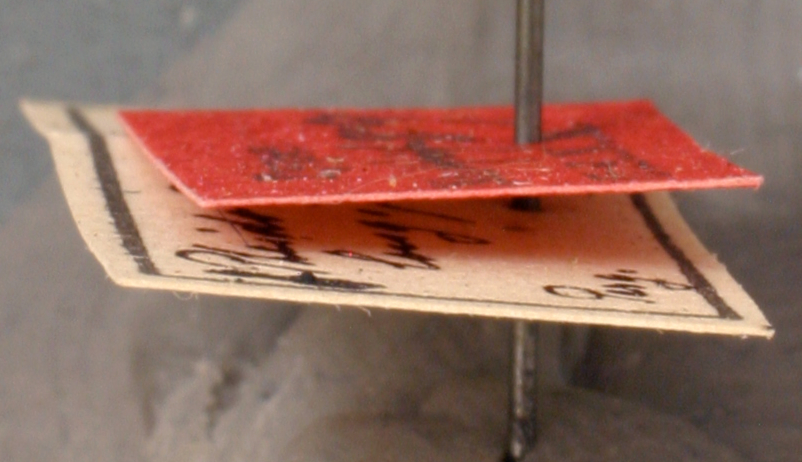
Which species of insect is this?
Pheidole susannae
